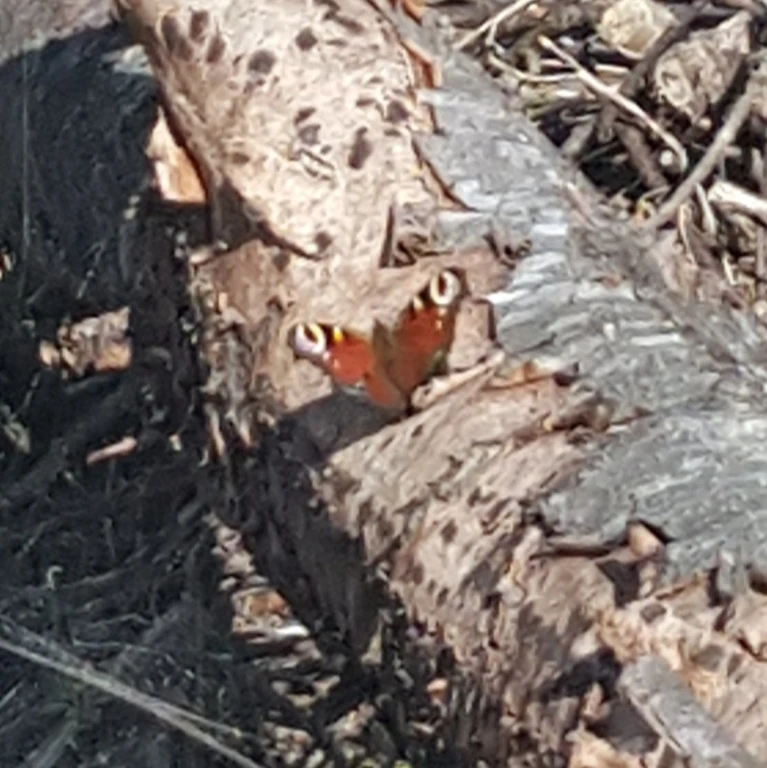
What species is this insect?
Aglais io
